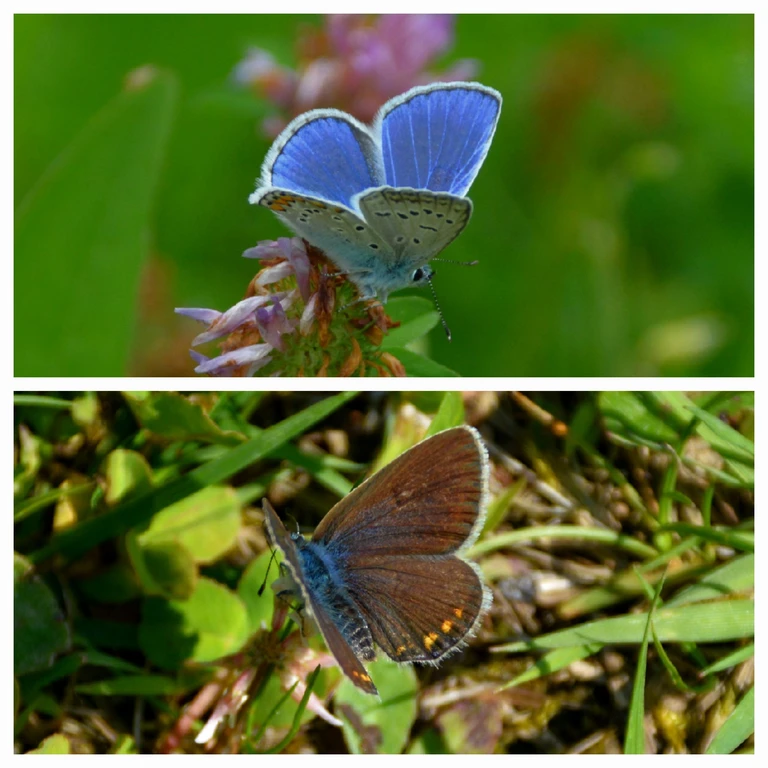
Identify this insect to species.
Polyommatus icarus
